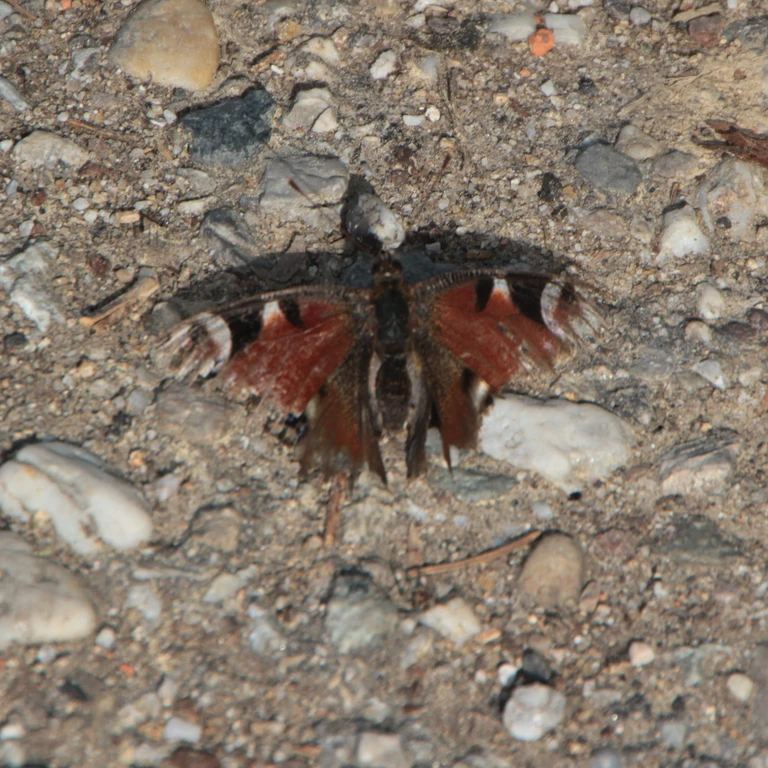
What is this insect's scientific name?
Aglais io
